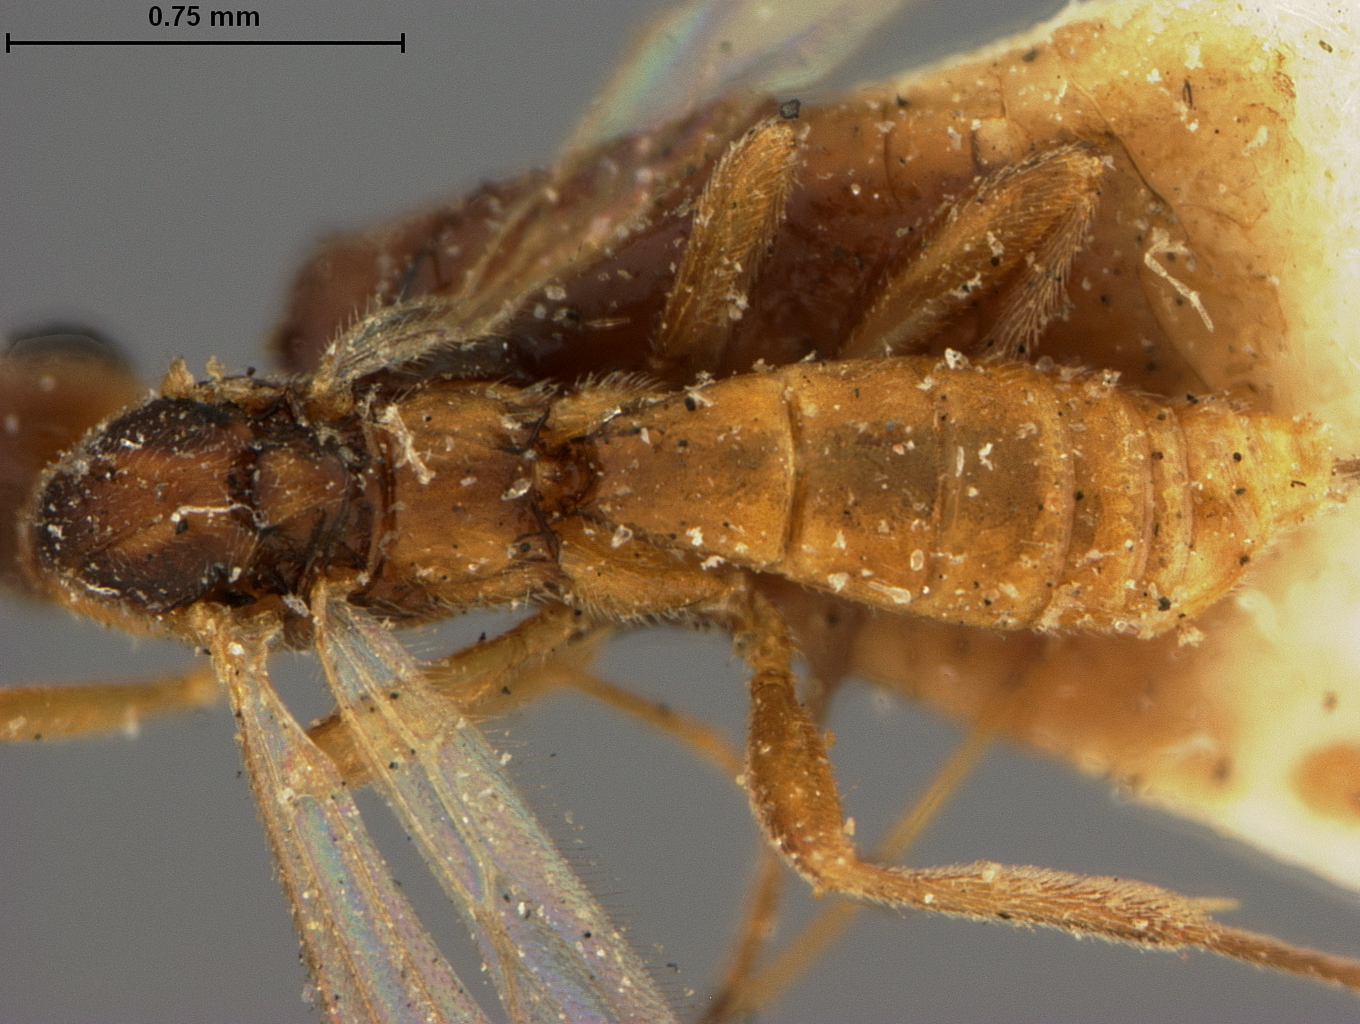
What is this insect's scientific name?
Ganychorus gelechiae
